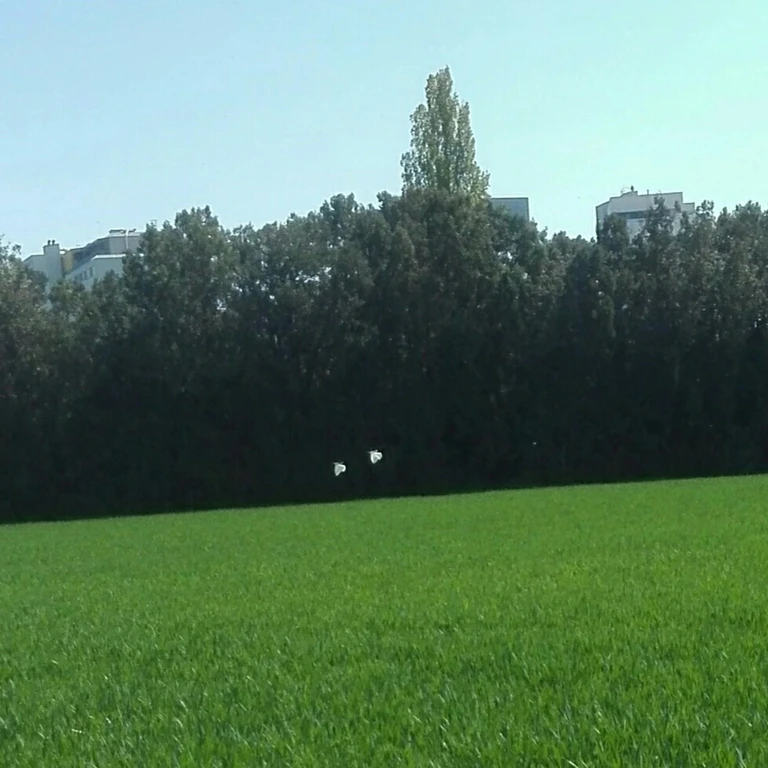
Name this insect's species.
Gonepteryx rhamni
